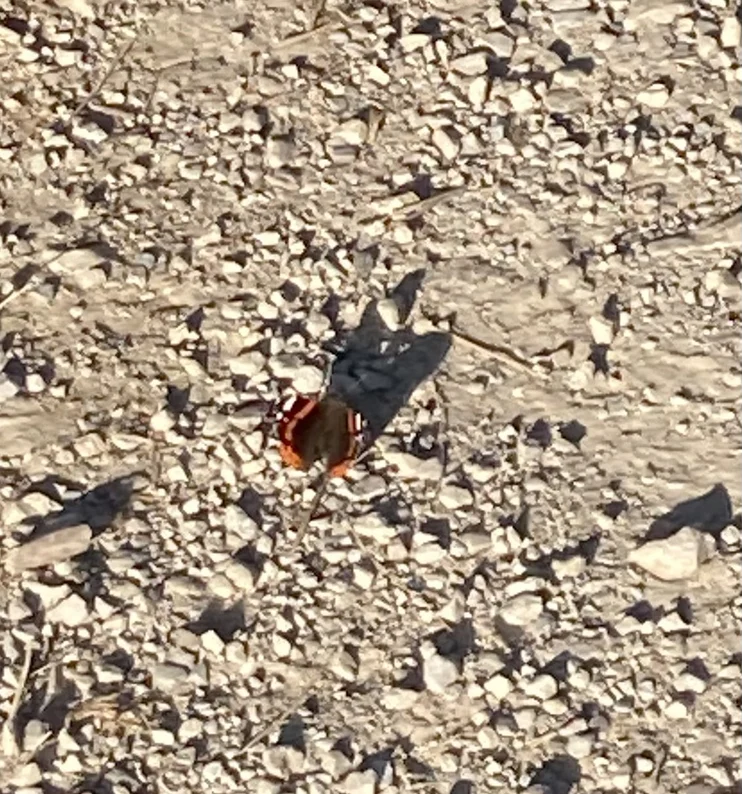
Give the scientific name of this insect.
Vanessa atalanta
